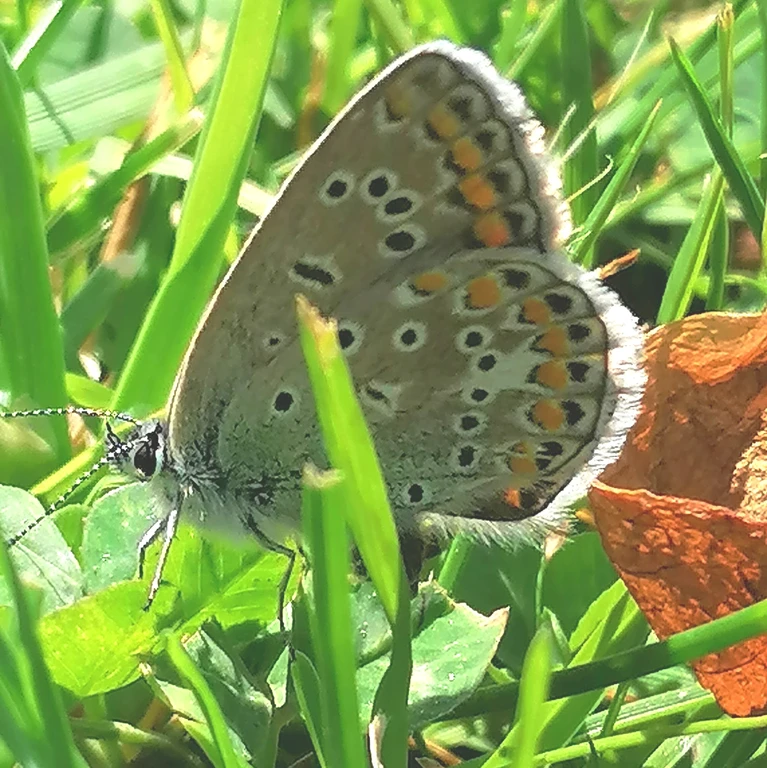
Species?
Polyommatus icarus
